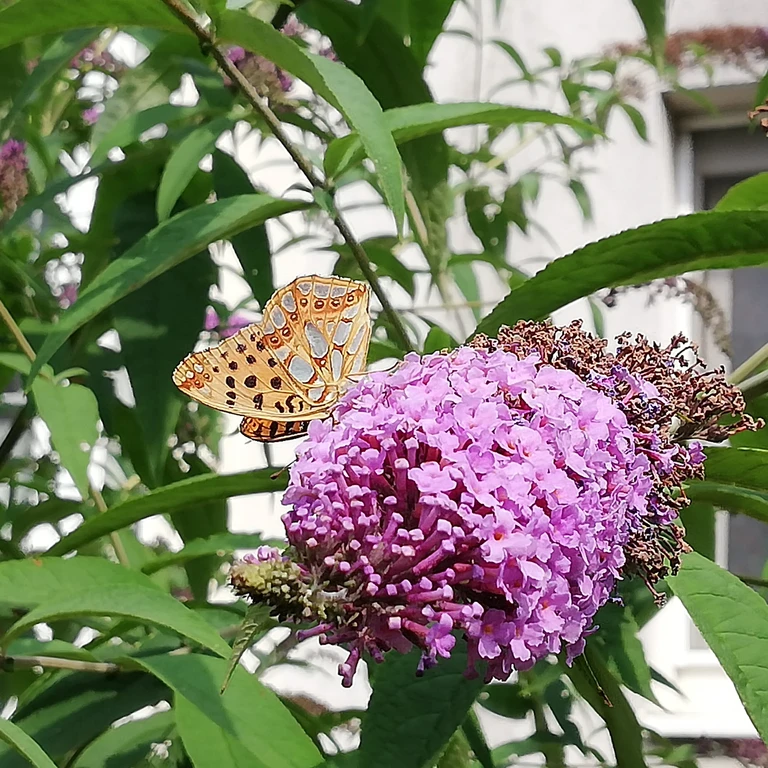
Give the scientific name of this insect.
Issoria lathonia
